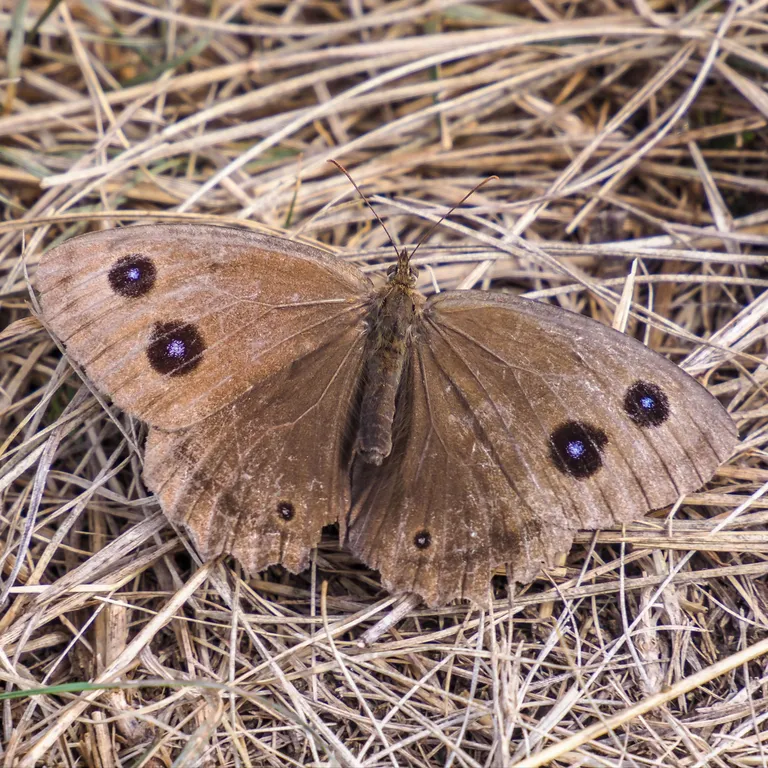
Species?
Minois dryas
